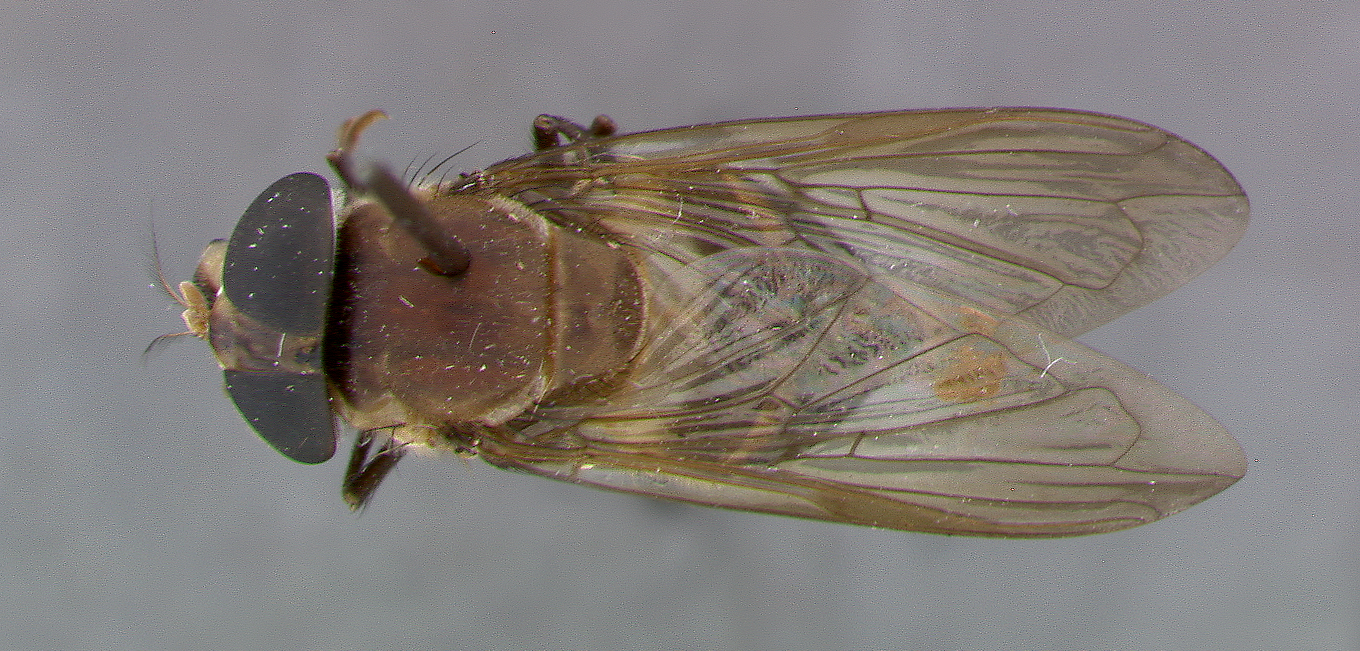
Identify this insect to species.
Volucella cupricolor
